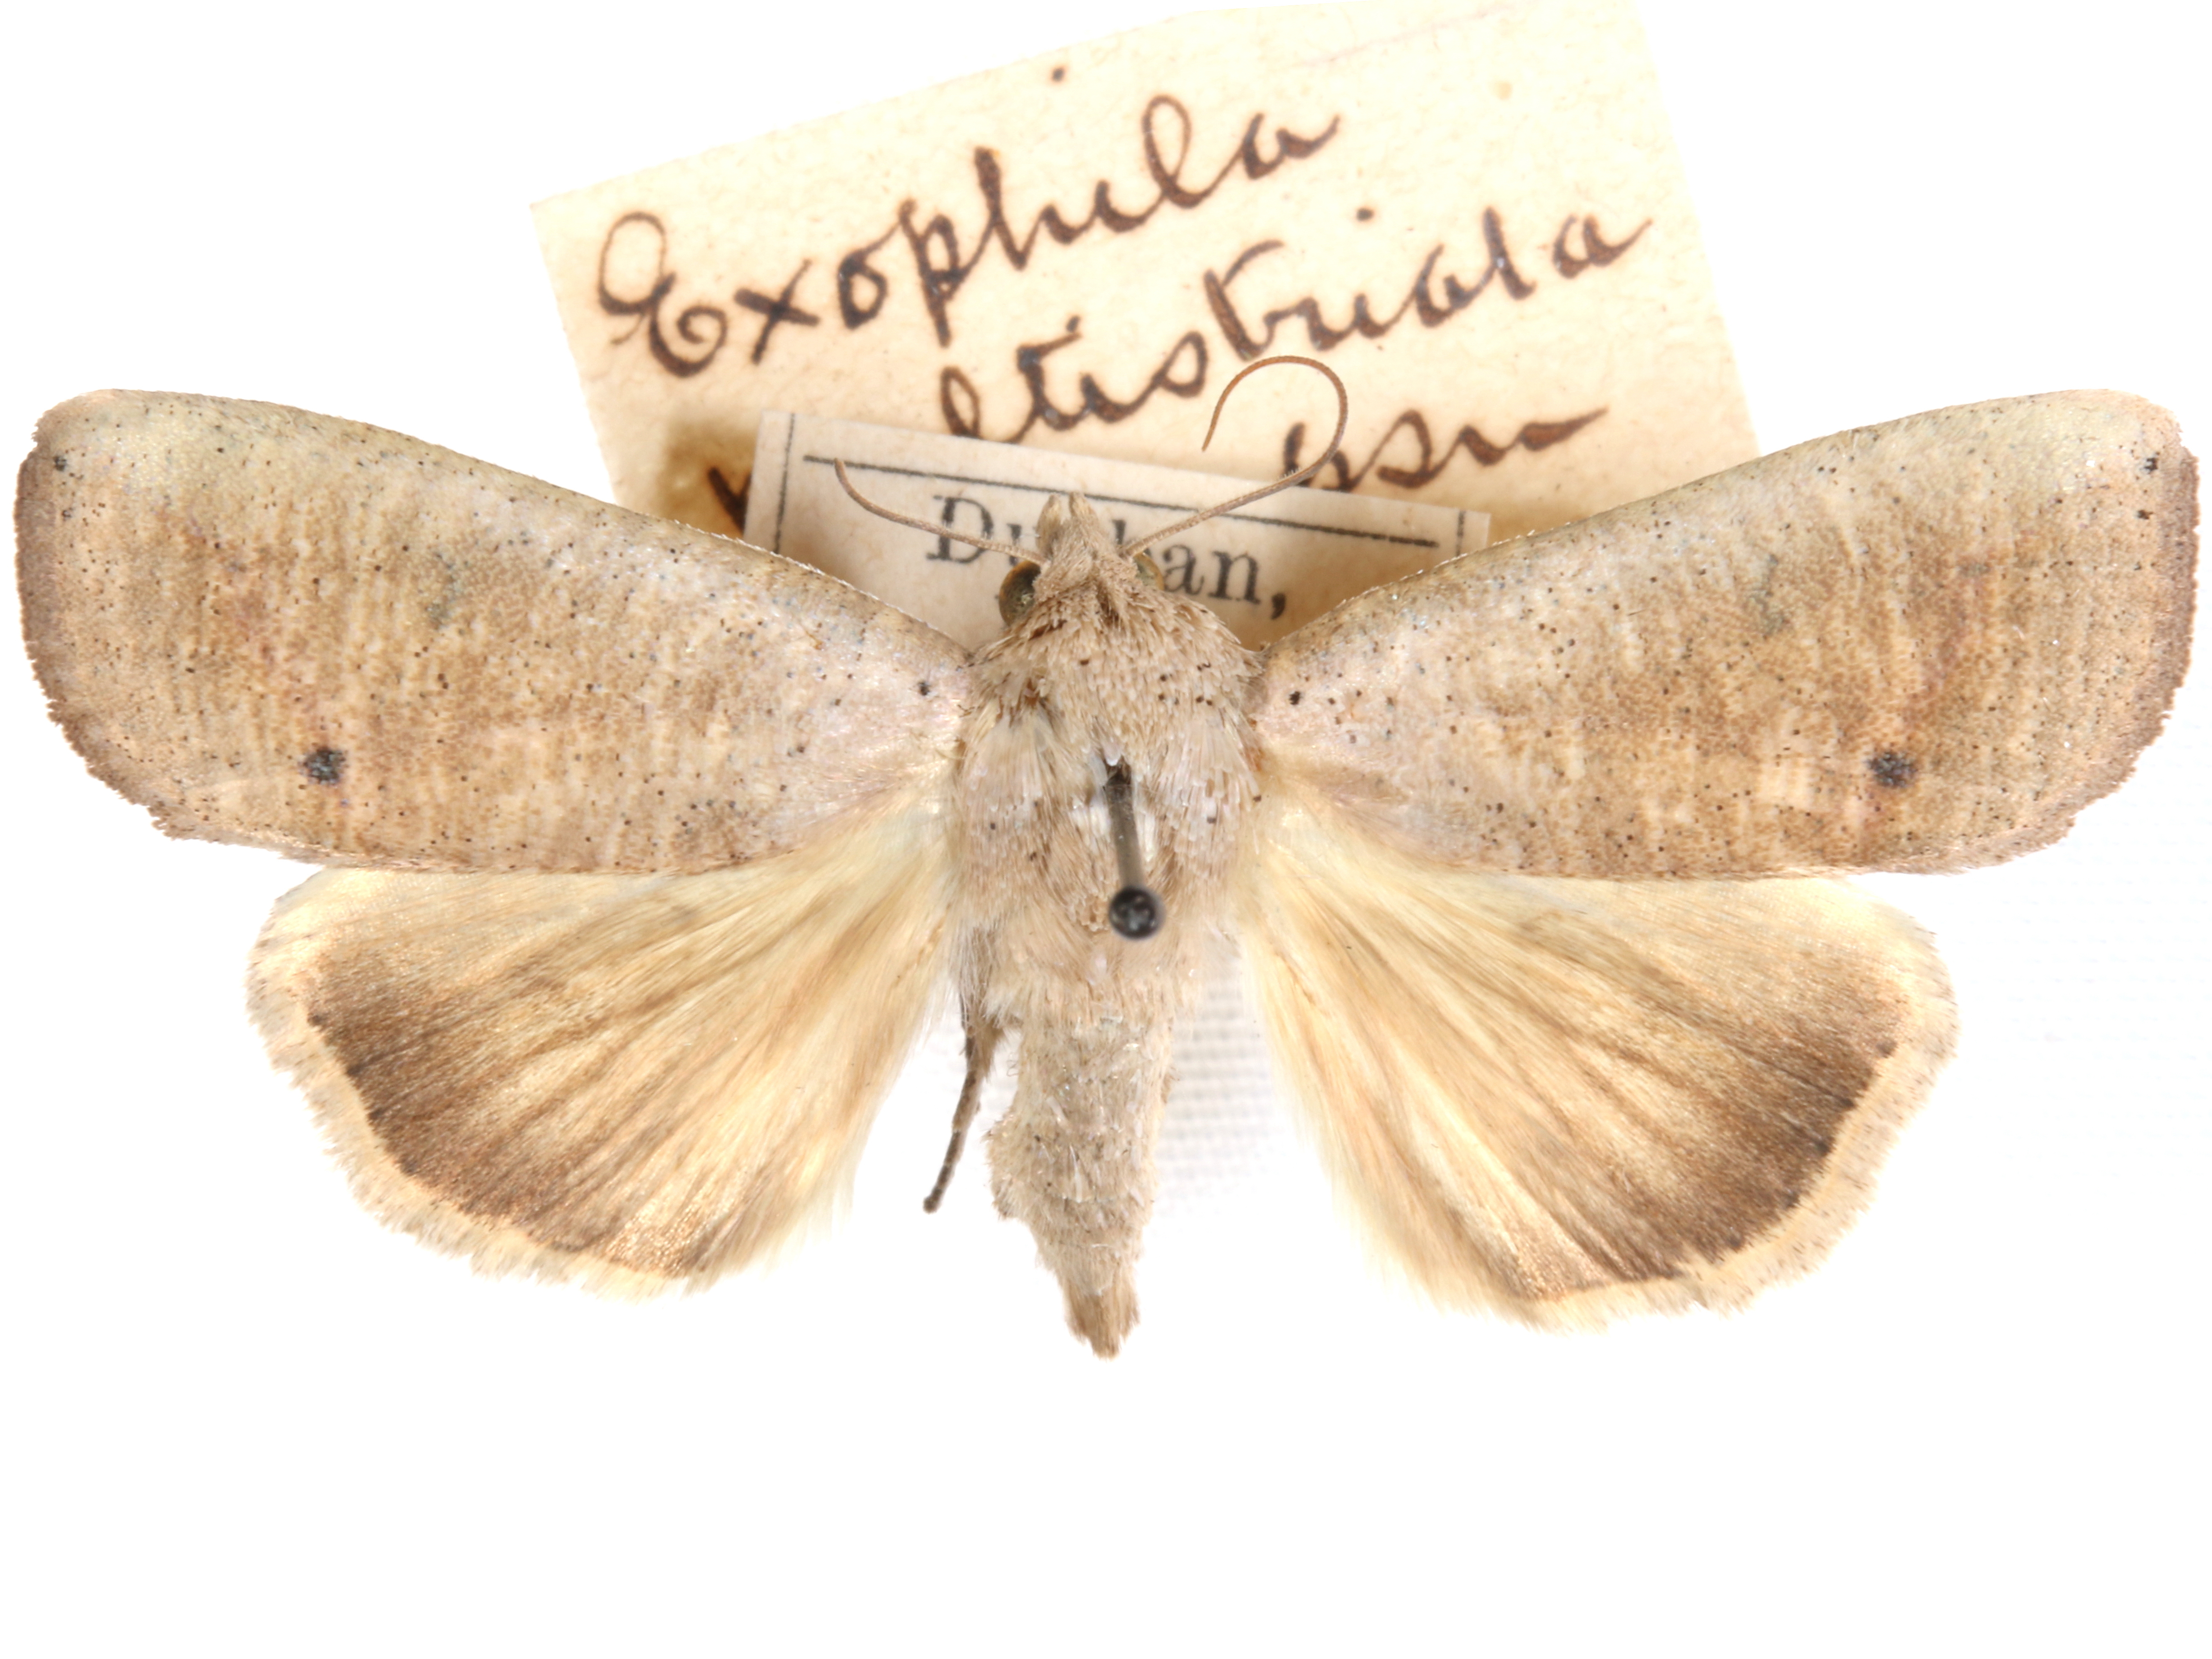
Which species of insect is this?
Exophyla multistriata
